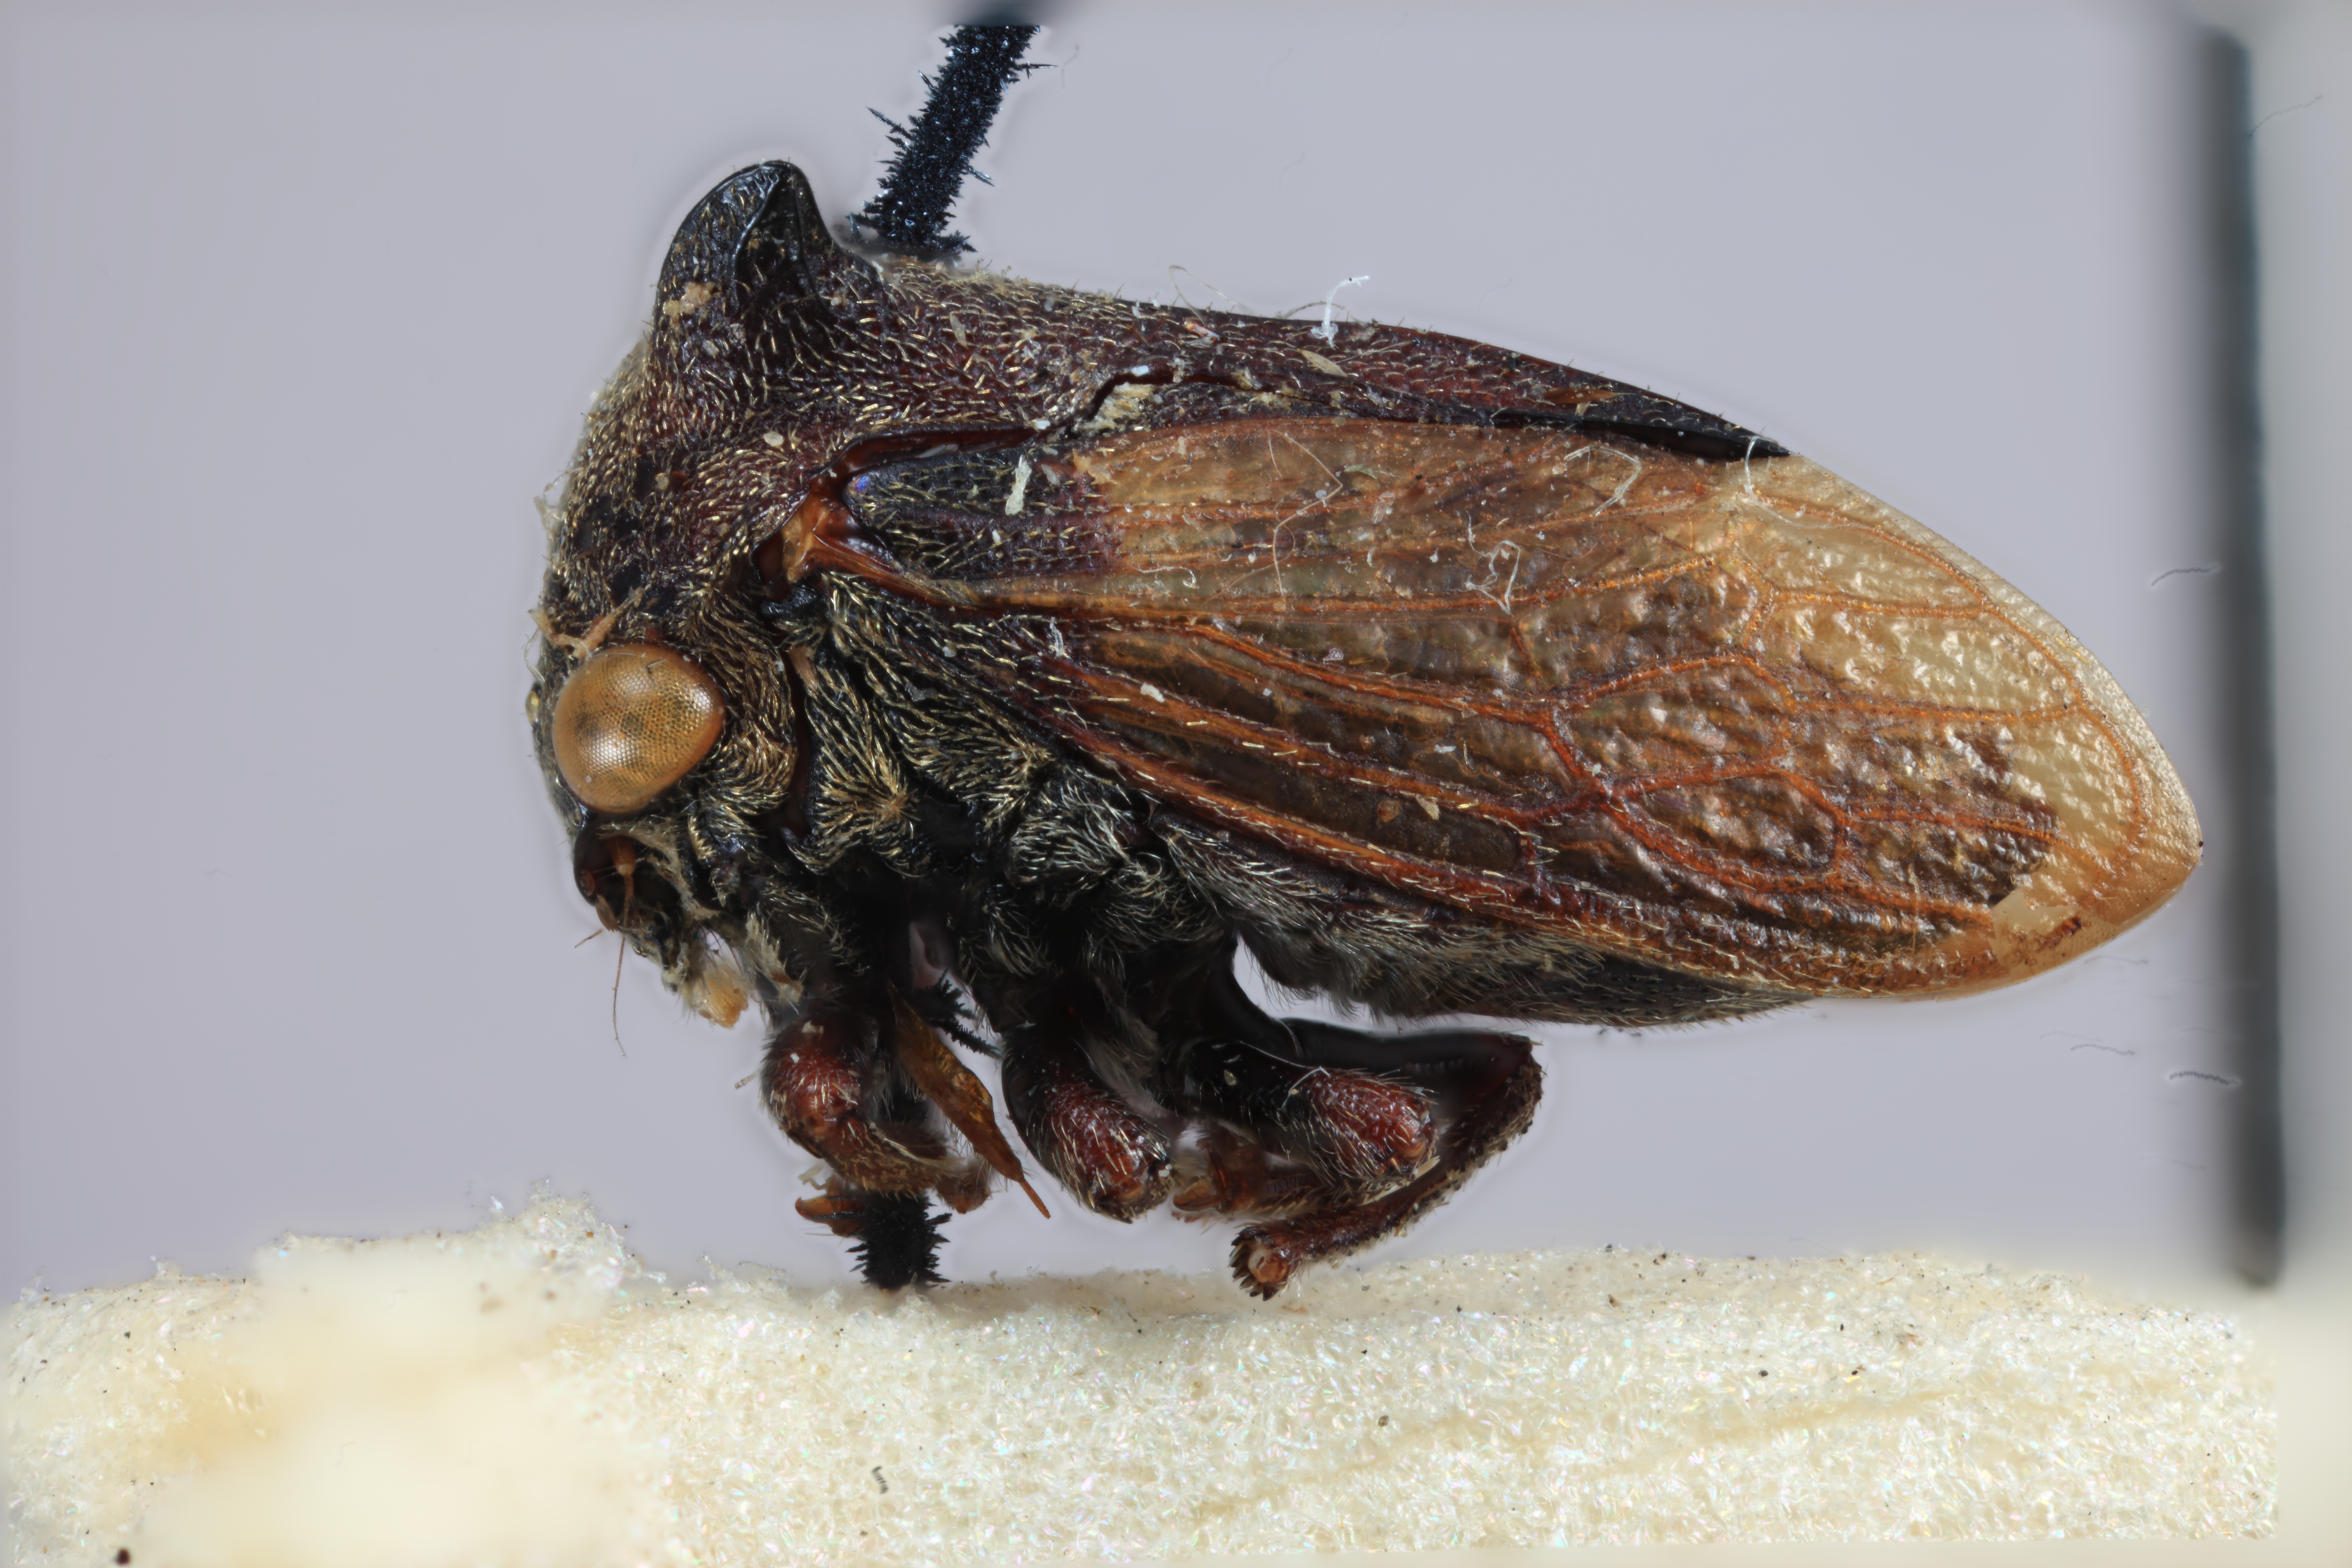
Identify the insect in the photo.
Tricentrus banguensis
